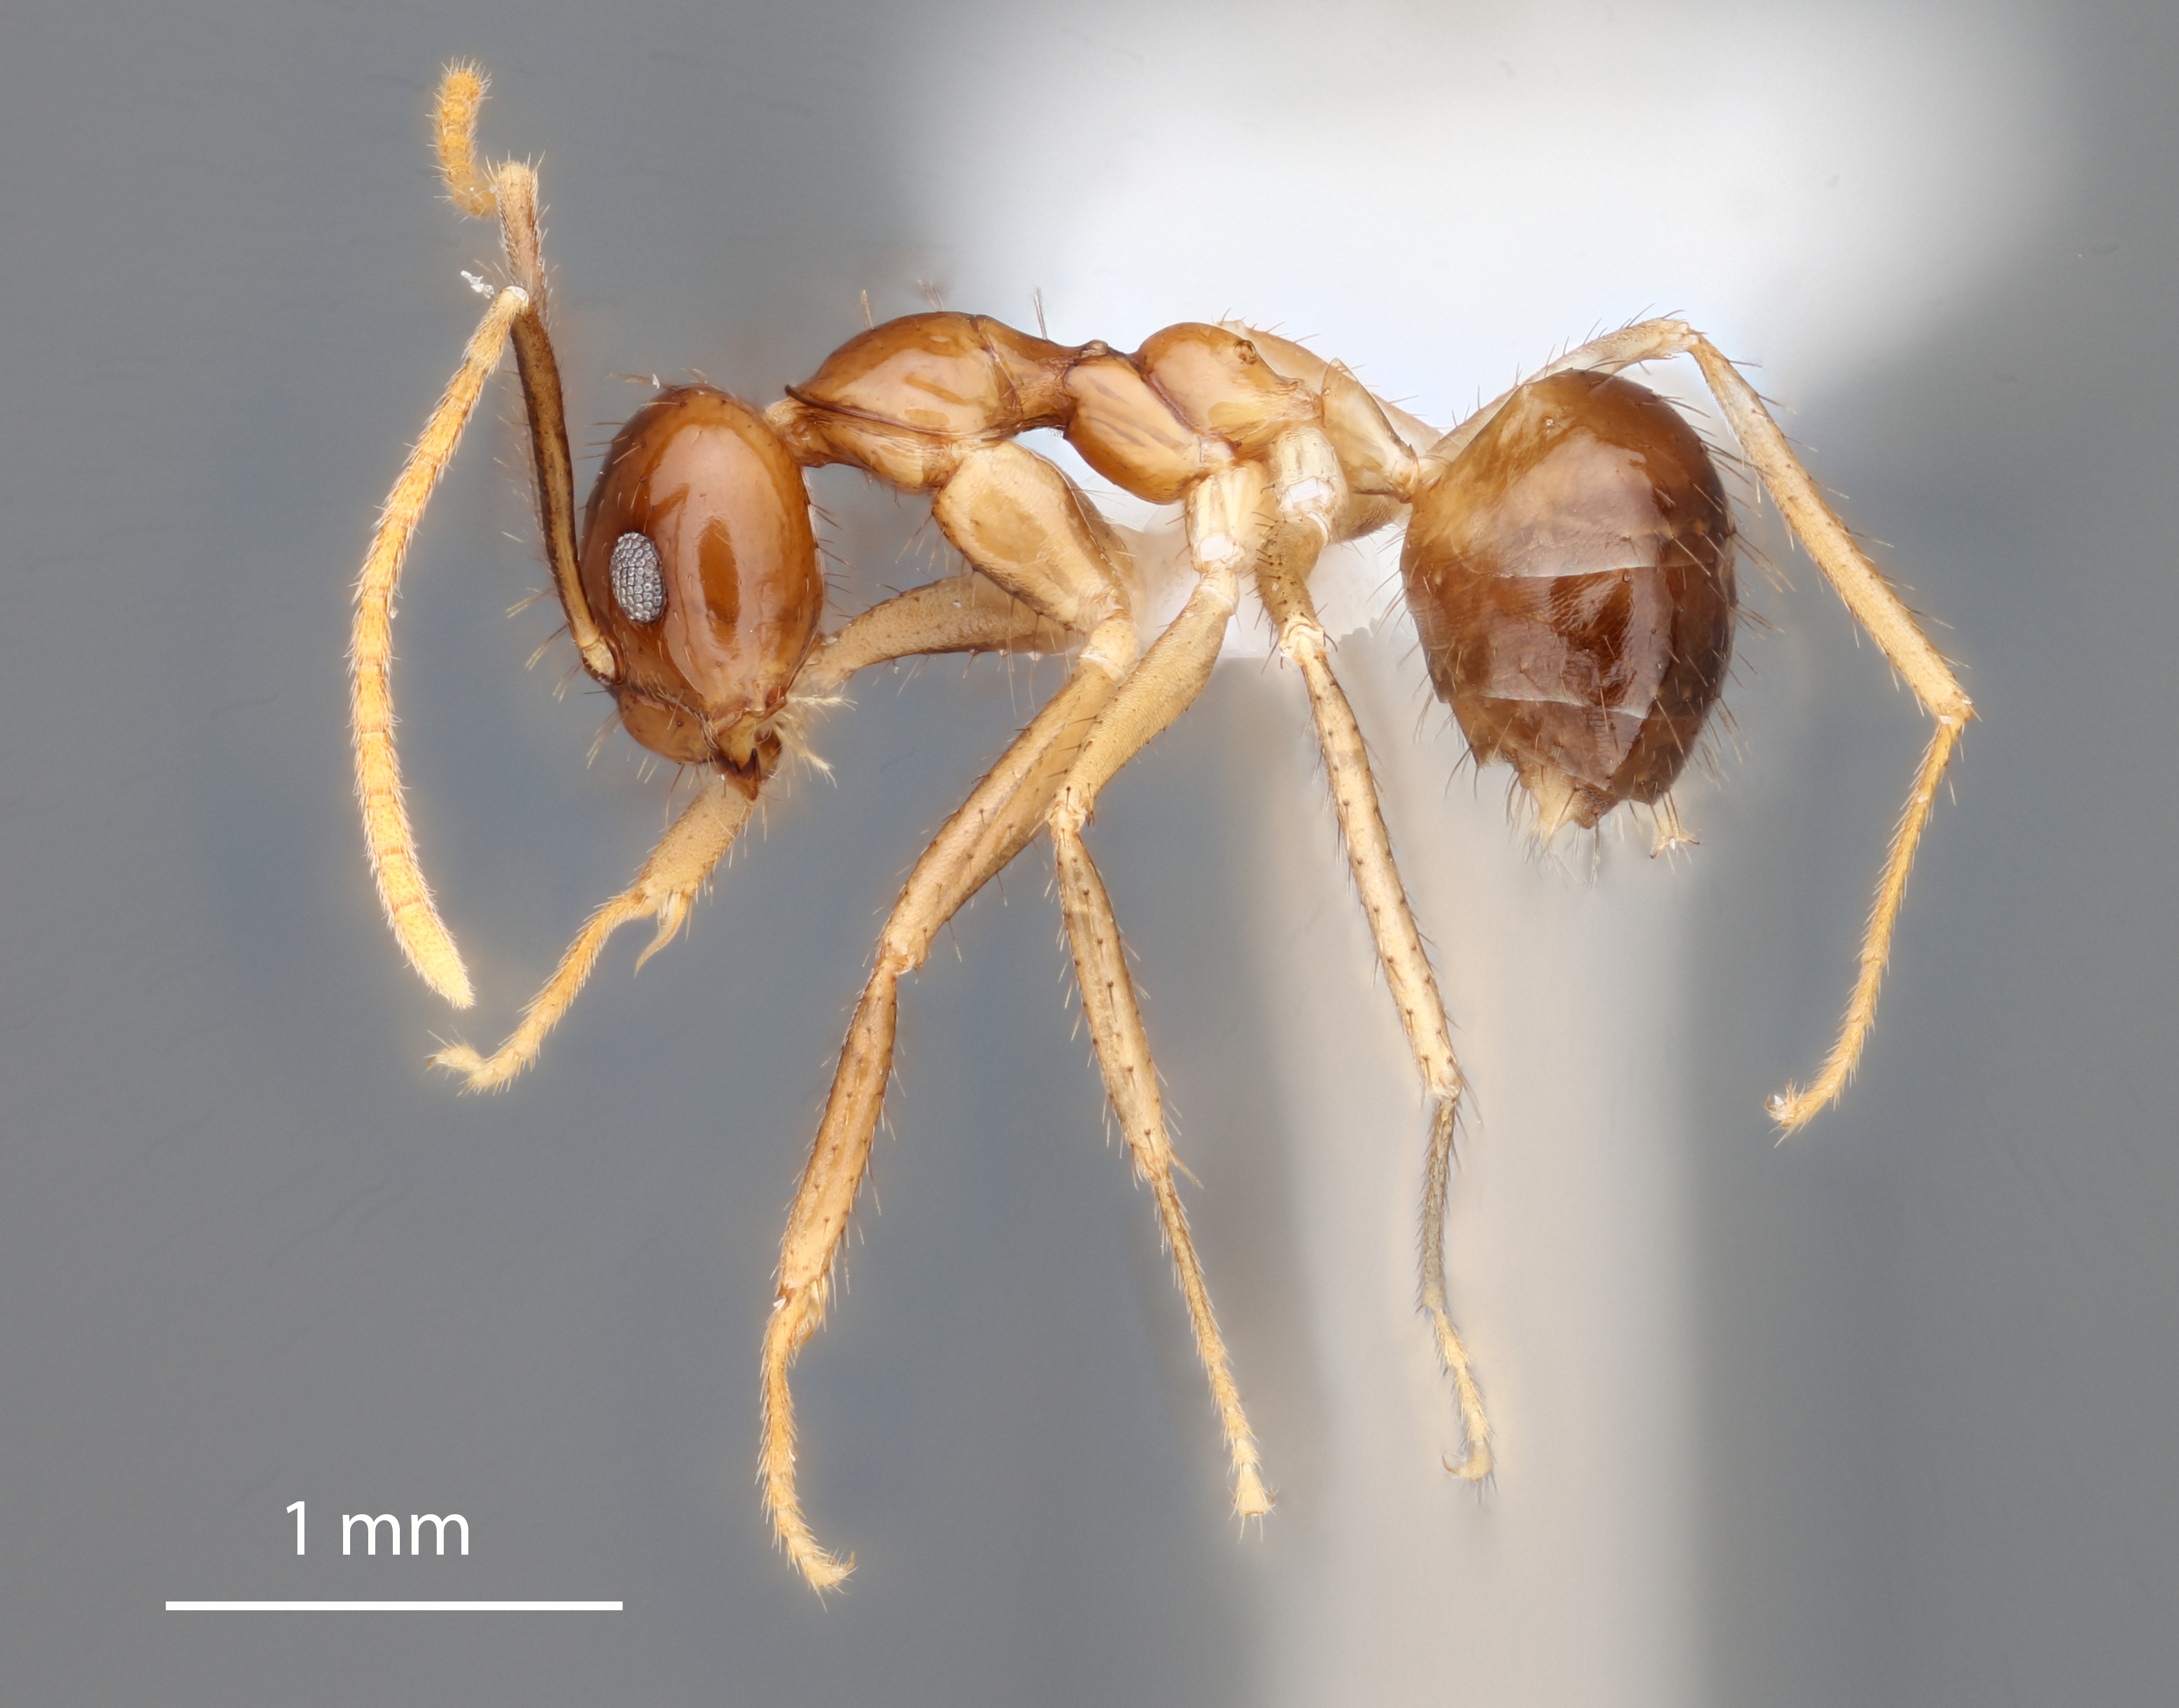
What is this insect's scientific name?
Euprenolepis wittei
